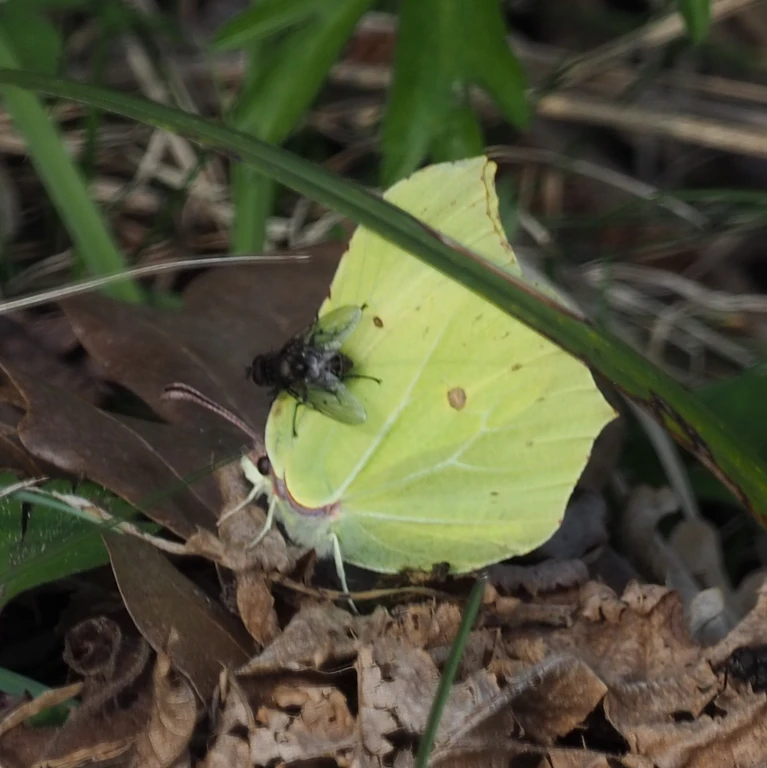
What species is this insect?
Gonepteryx rhamni
